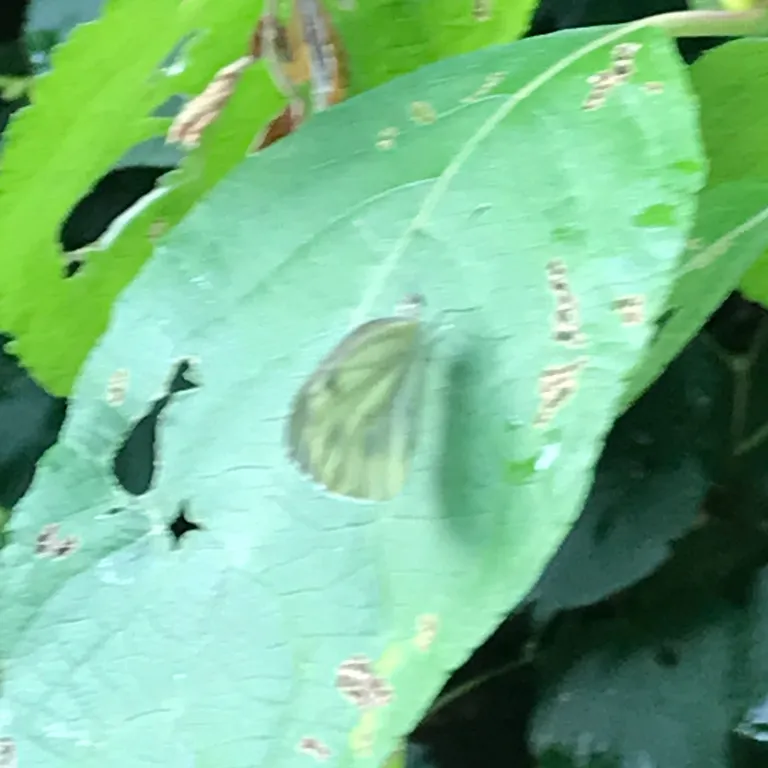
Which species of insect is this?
Pieris napi
